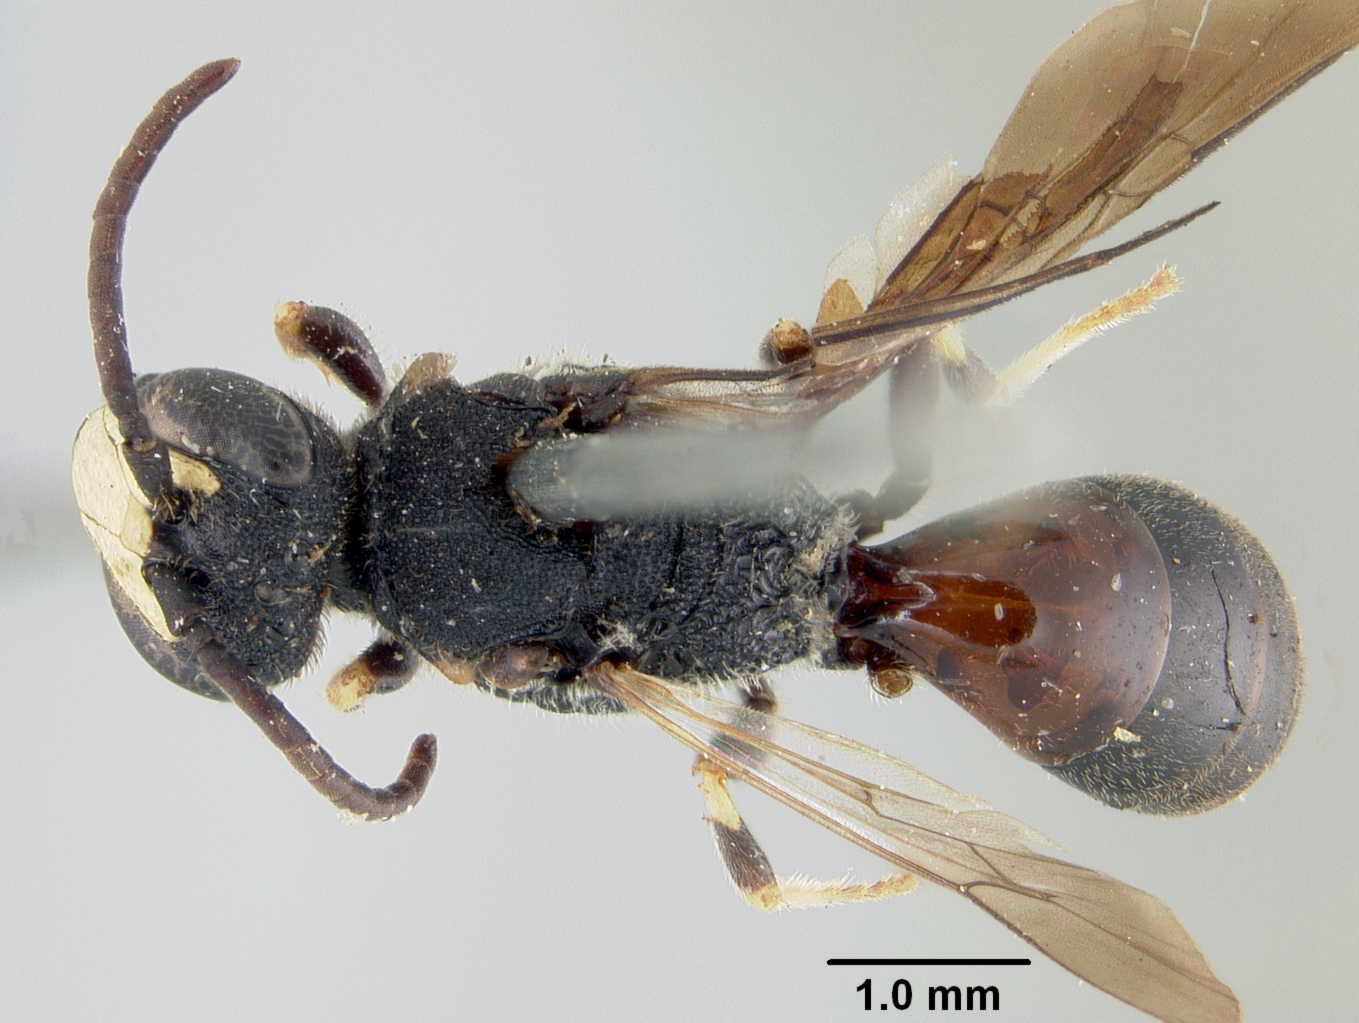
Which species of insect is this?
Prosopis fossata
